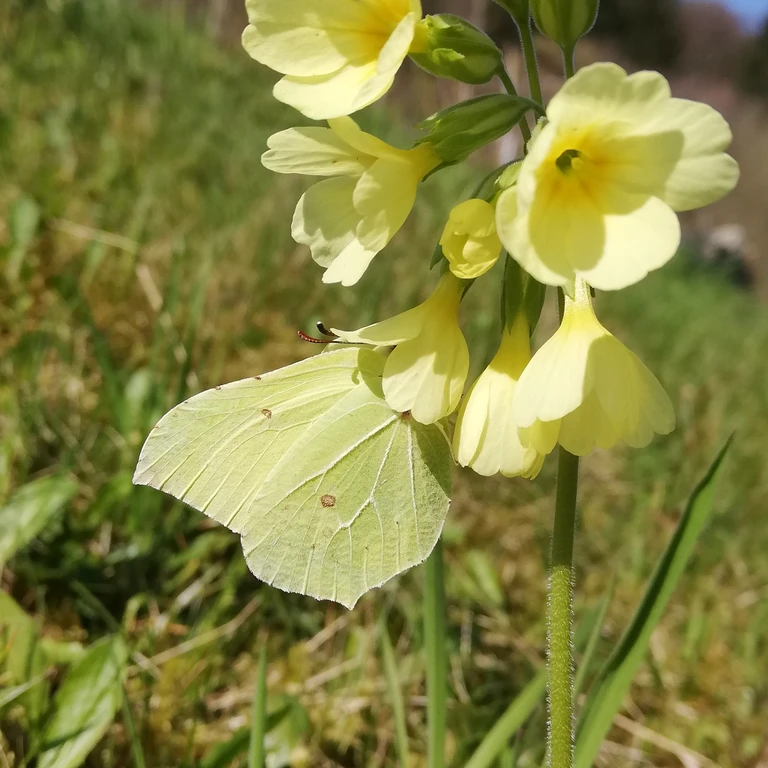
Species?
Gonepteryx rhamni
